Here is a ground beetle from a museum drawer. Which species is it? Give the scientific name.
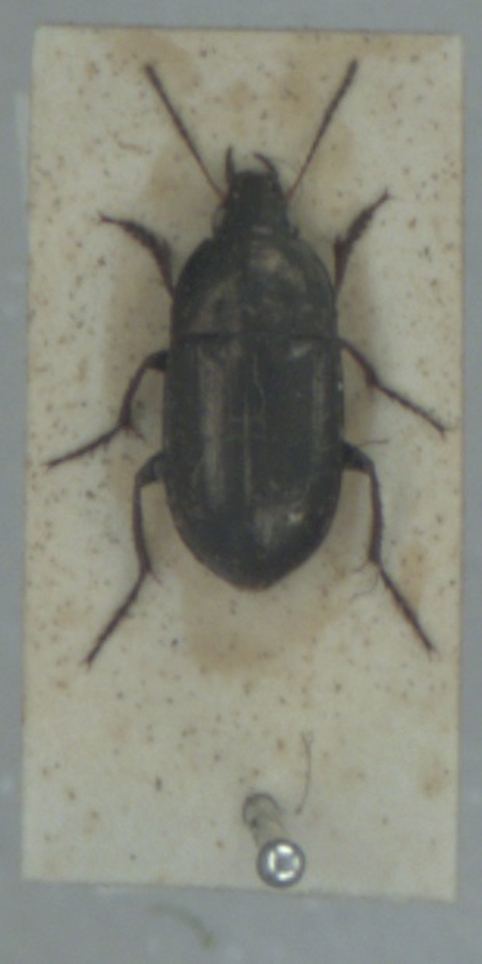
Amara aenea
